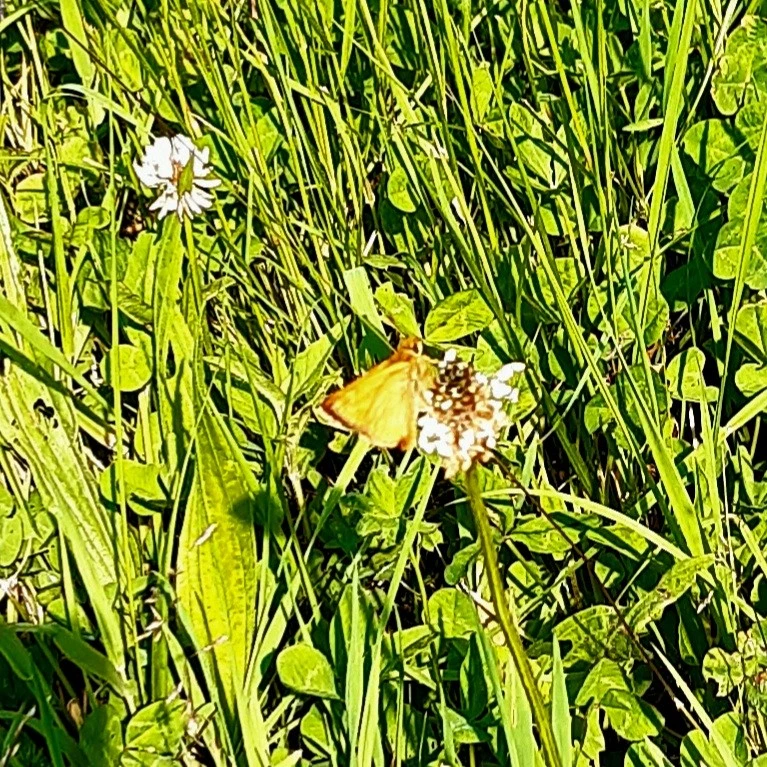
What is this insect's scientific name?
Ochlodes sylvanus (also Ochlodes venata)
